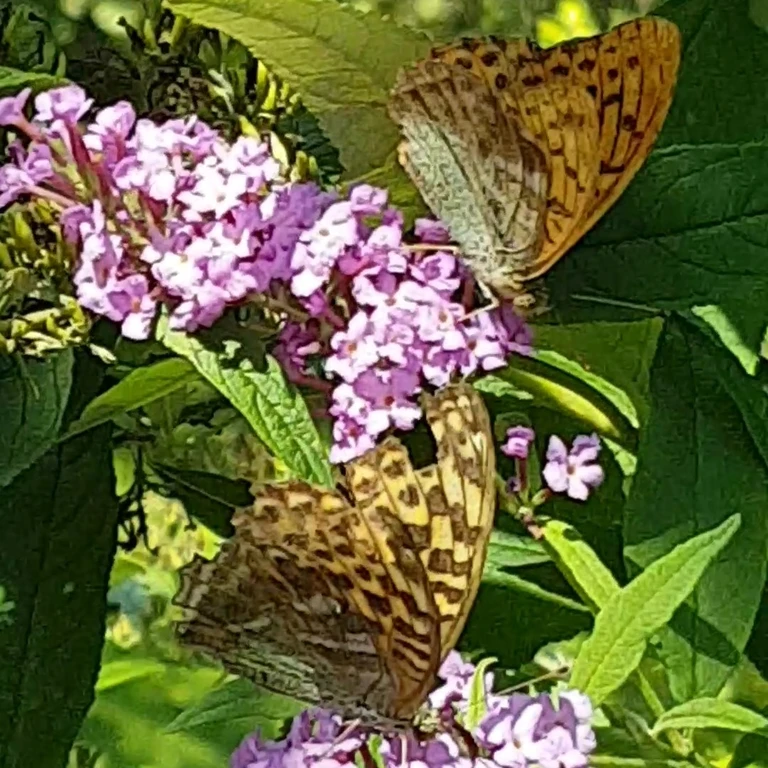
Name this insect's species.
Argynnis paphia
